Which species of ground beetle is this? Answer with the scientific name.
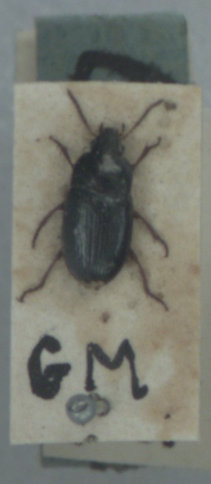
Amara lucida
